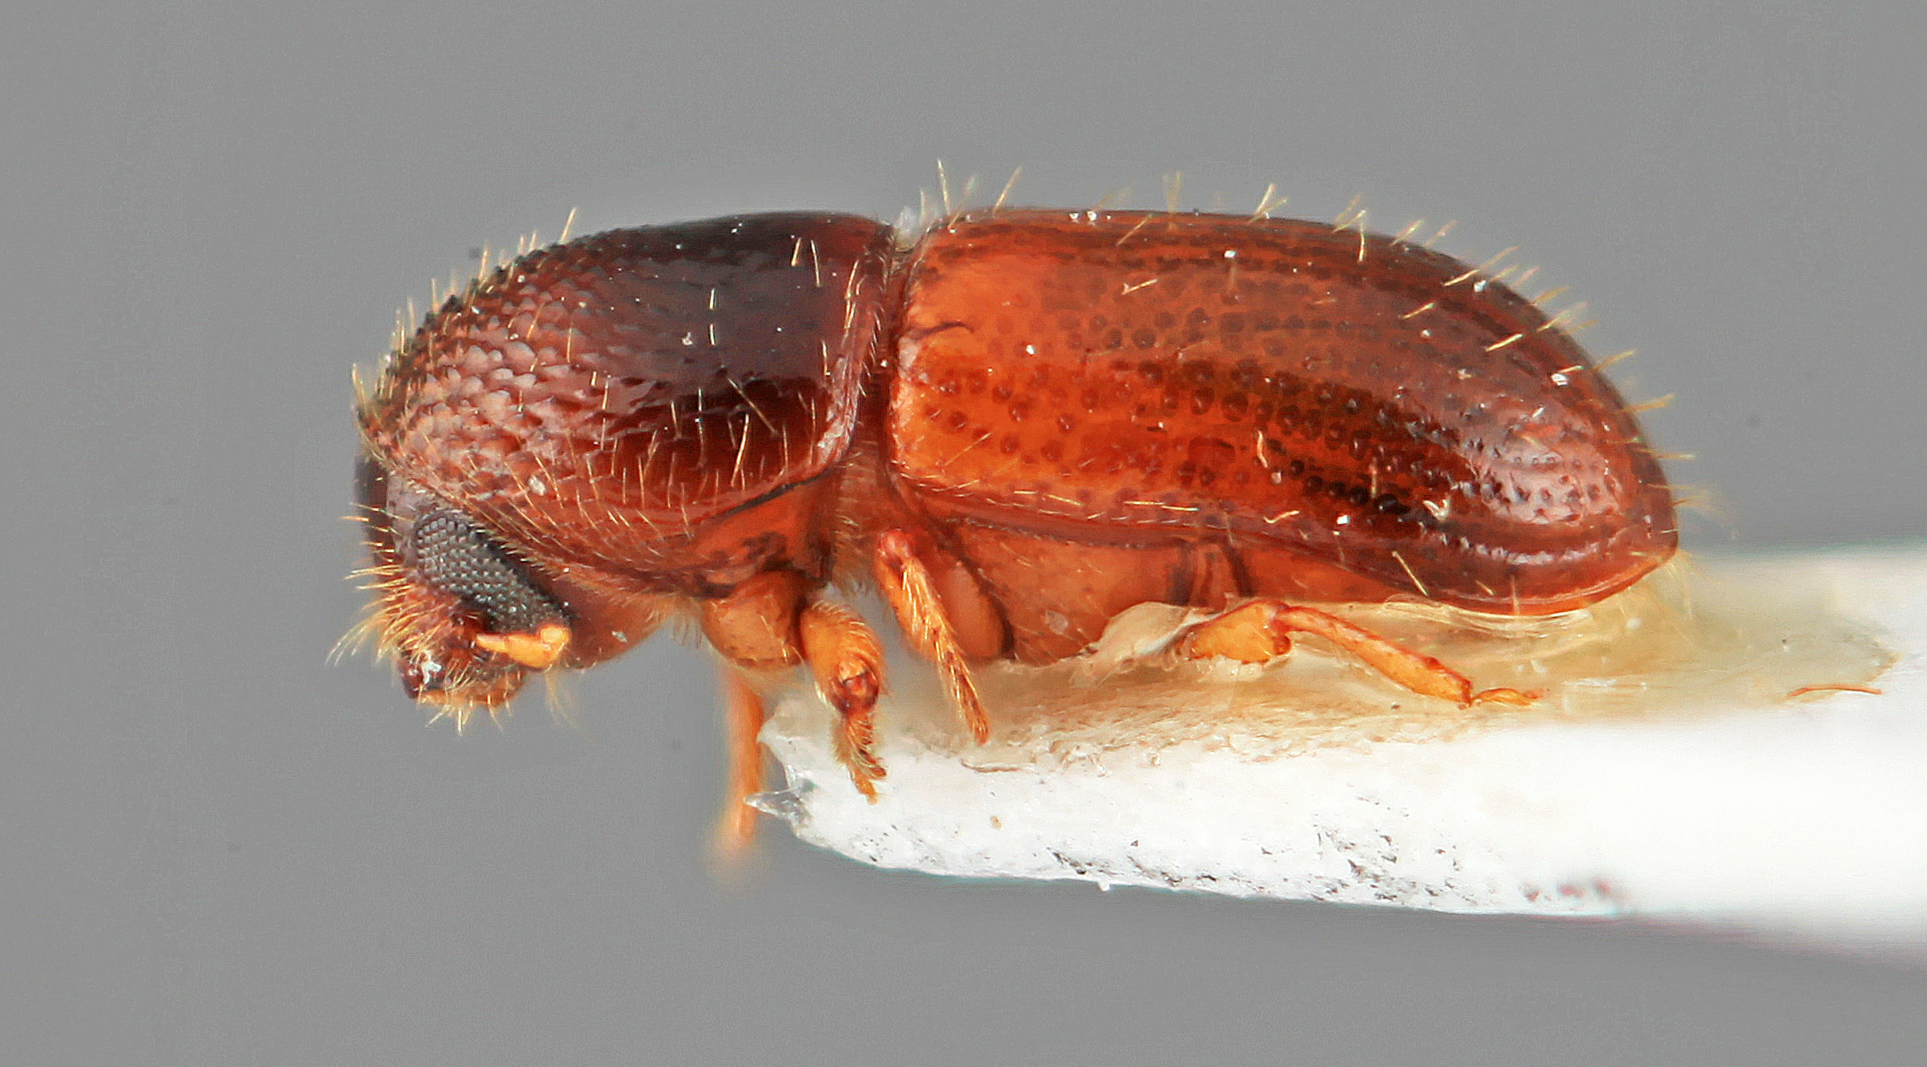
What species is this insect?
Araptus varius
